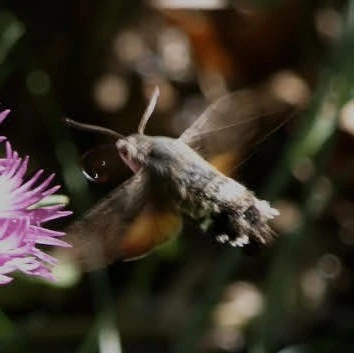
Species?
Macroglossum stellatarum
